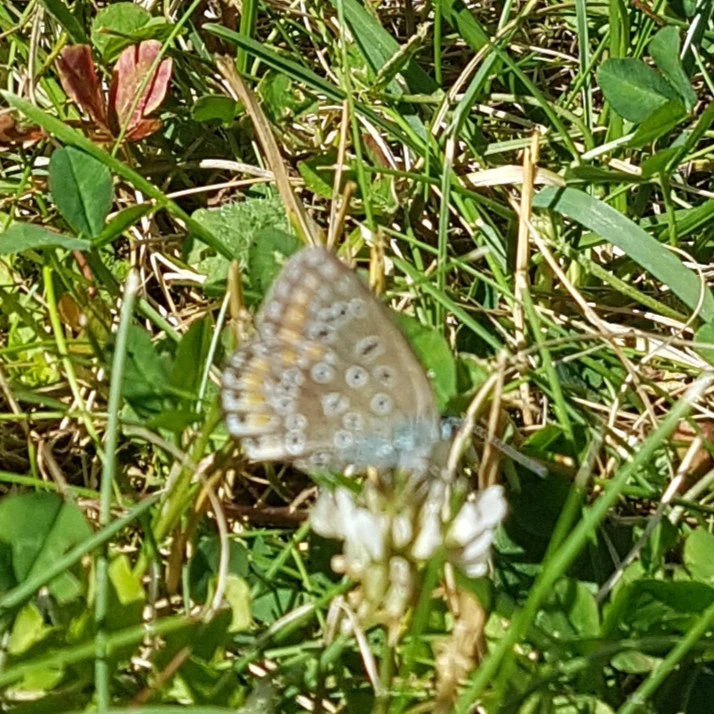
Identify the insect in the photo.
Polyommatus icarus
